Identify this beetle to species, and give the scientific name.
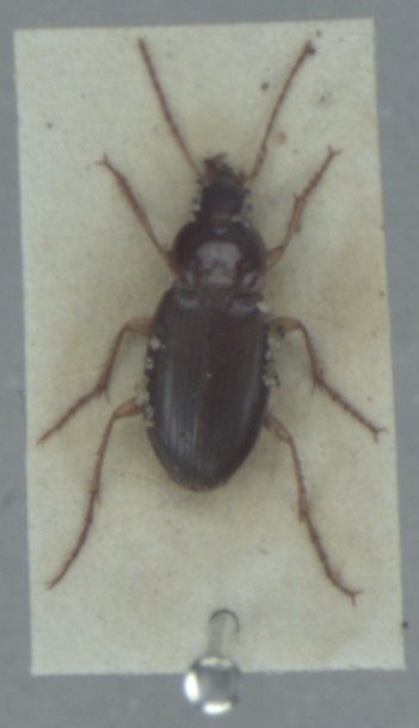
Calathus mollis
